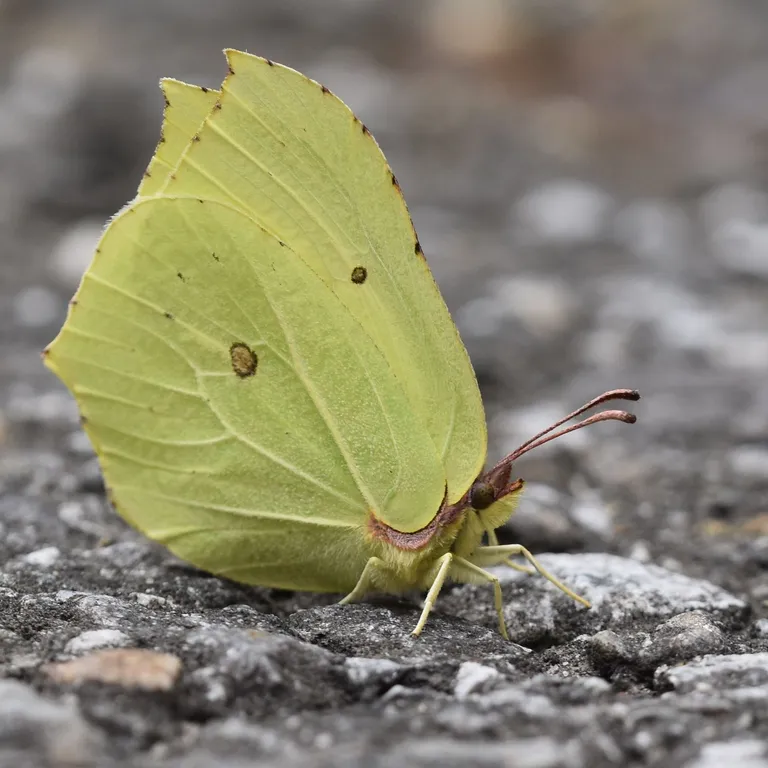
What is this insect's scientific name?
Gonepteryx rhamni
